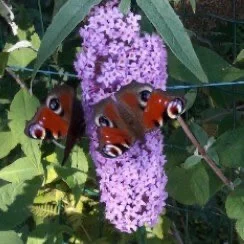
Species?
Aglais io
